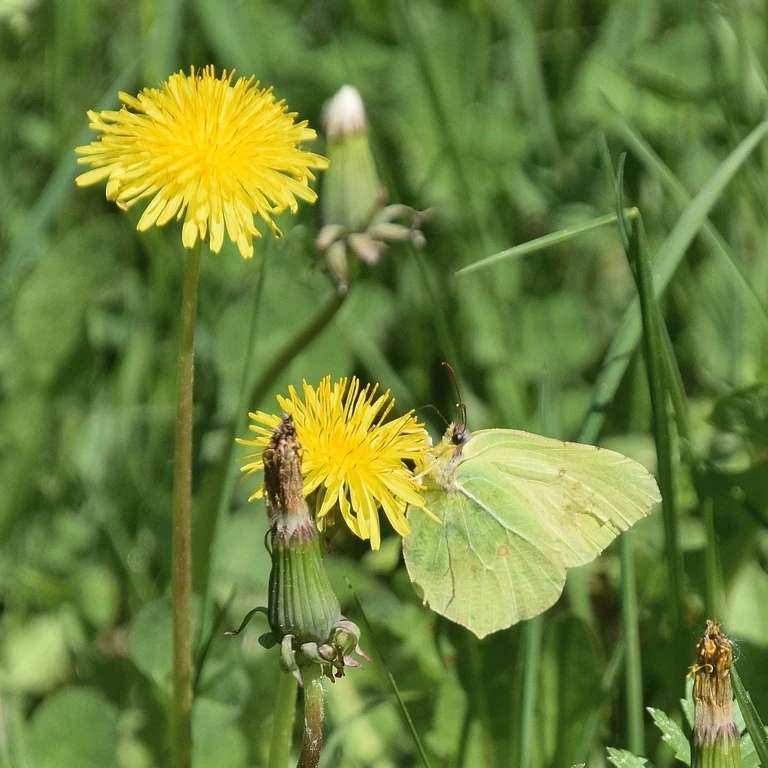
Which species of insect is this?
Gonepteryx rhamni
